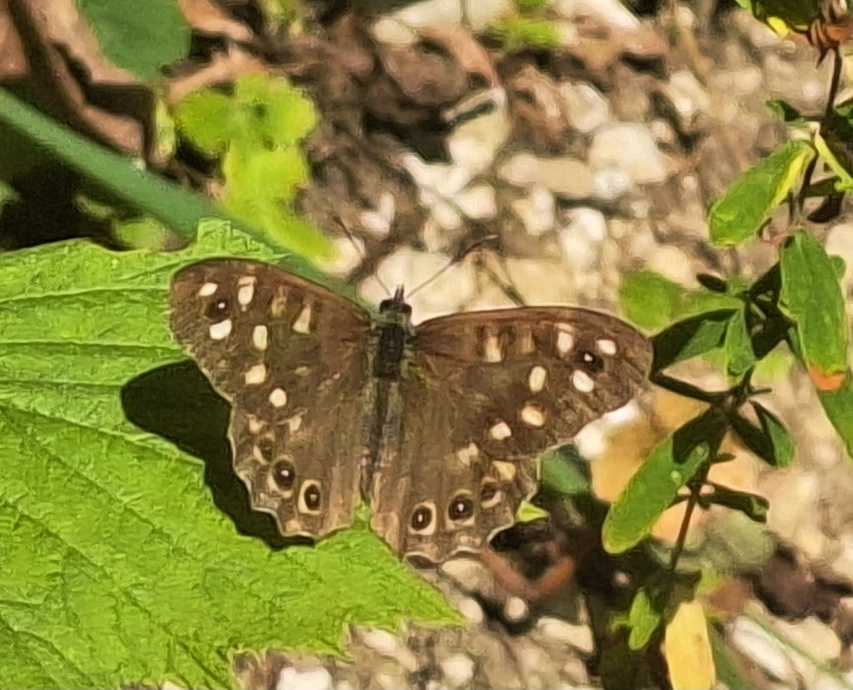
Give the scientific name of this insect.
Pararge aegeria
